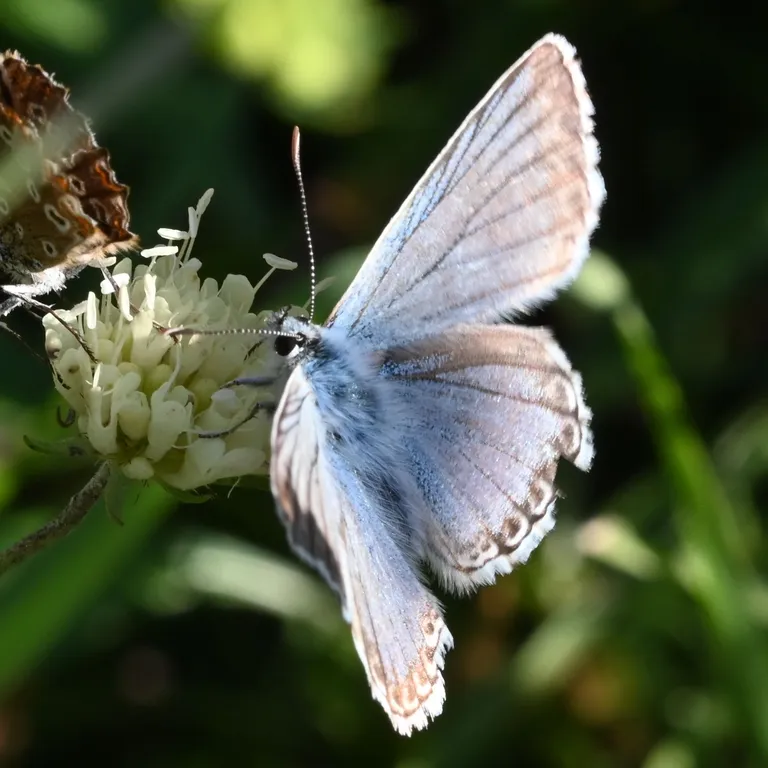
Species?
Lysandra coridon
